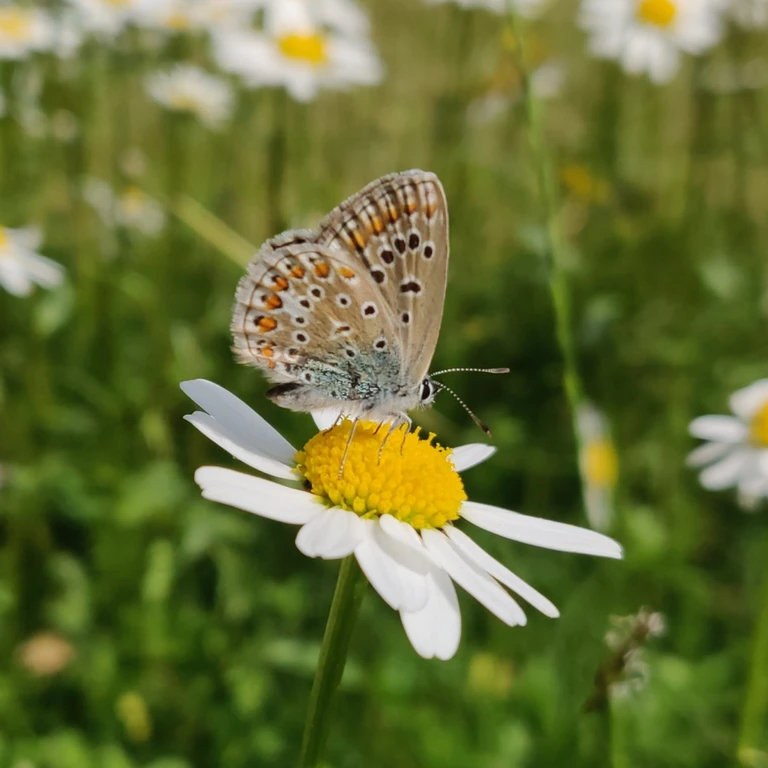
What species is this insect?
Polyommatus icarus
